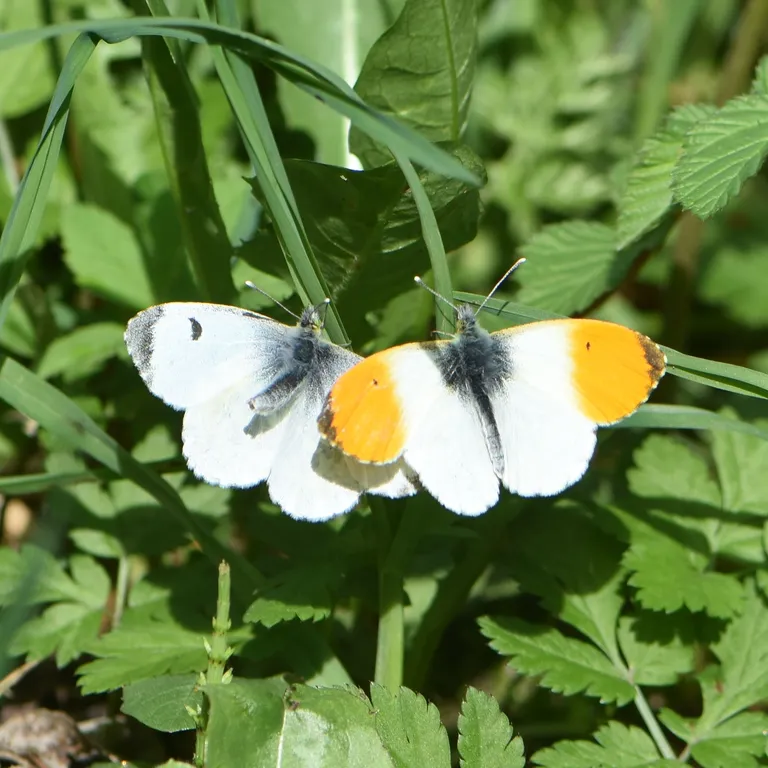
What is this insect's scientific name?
Anthocharis cardamines
